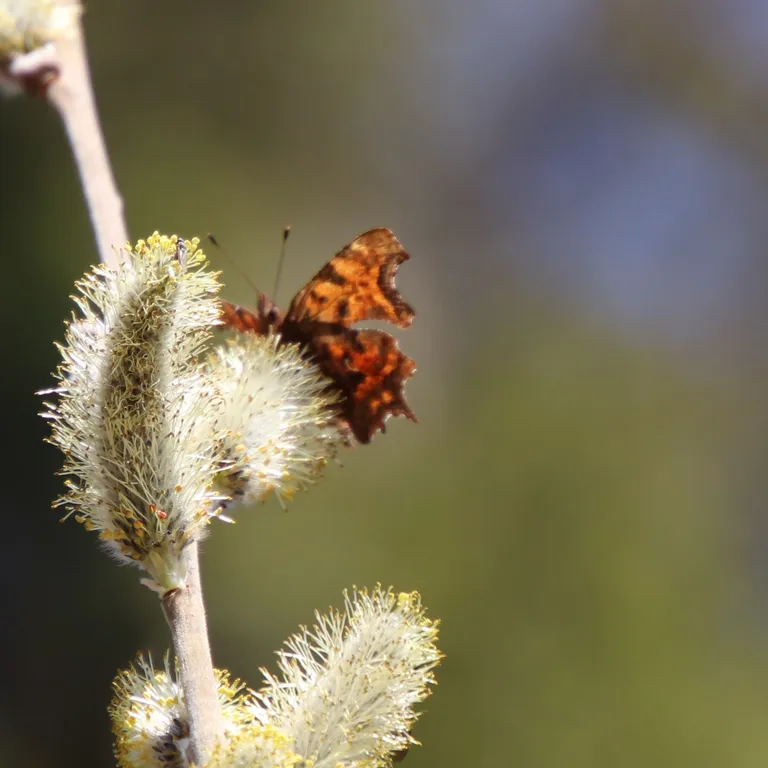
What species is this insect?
Polygonia c-album
